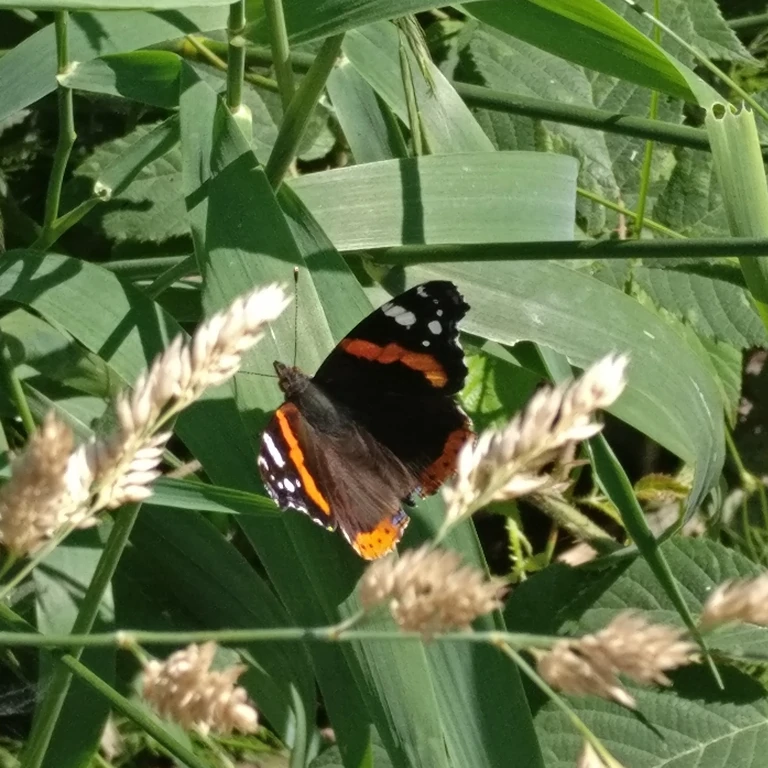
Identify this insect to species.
Vanessa atalanta
